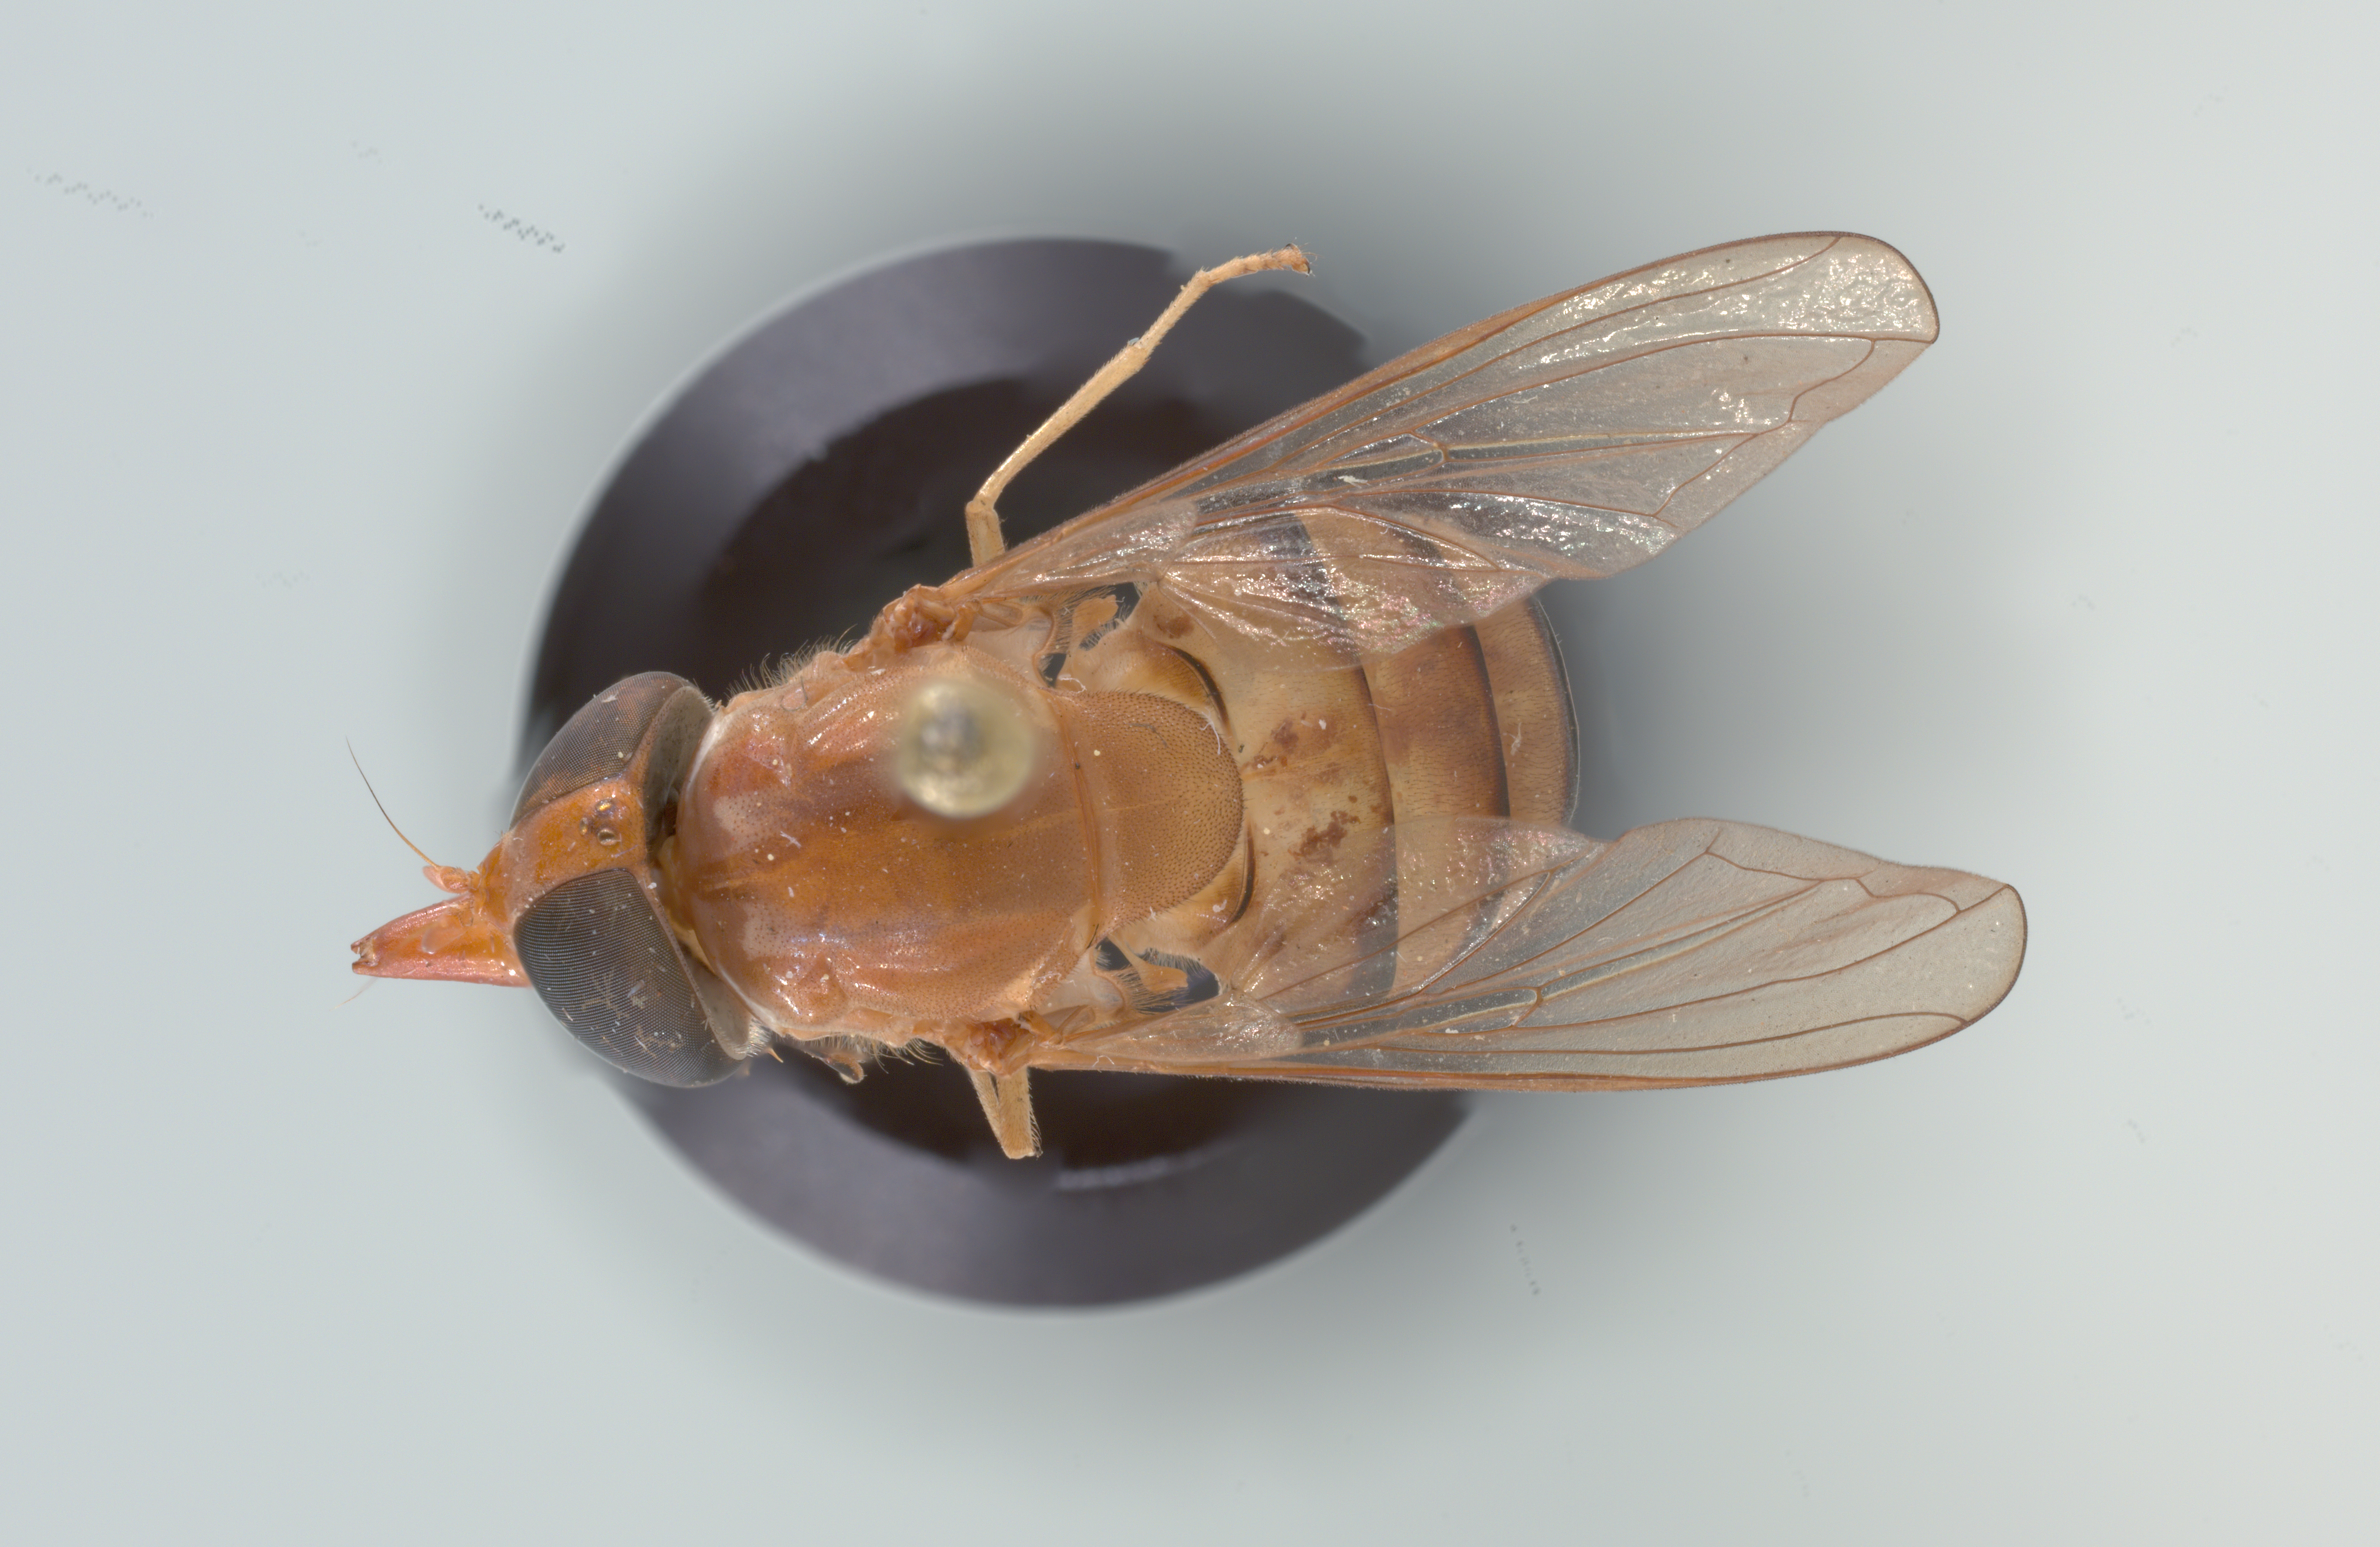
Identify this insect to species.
Rhingia lutea
